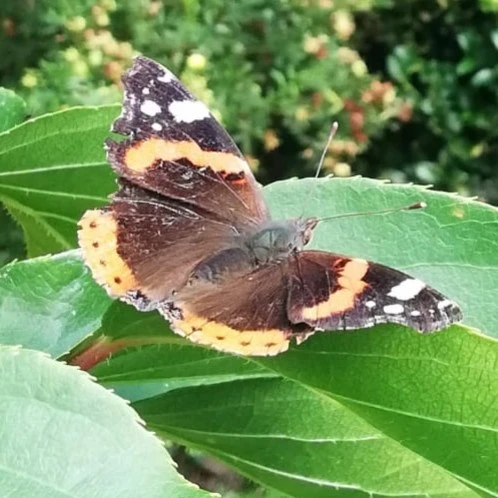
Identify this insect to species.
Vanessa atalanta
